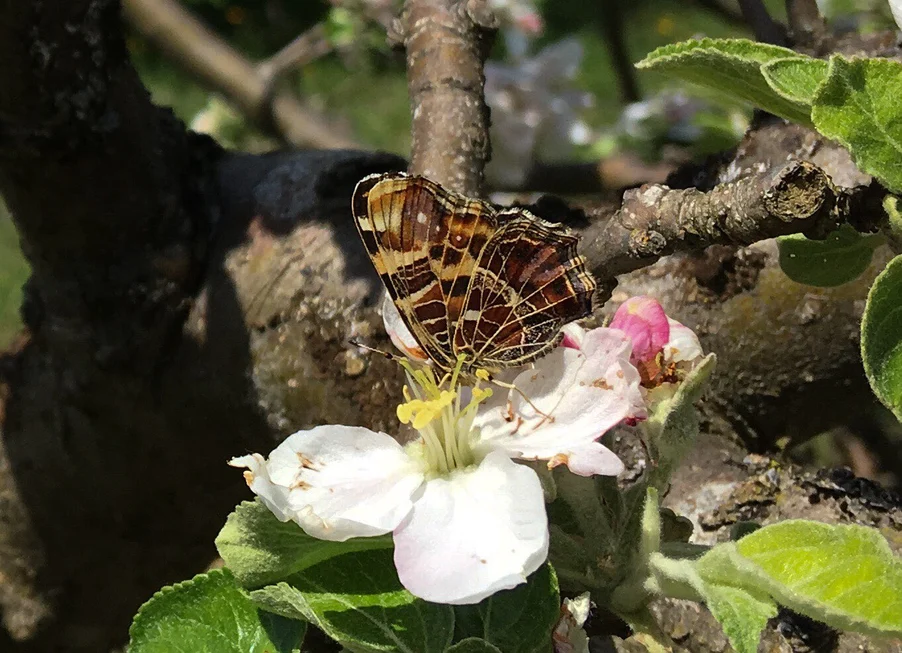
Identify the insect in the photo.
Araschnia levana
